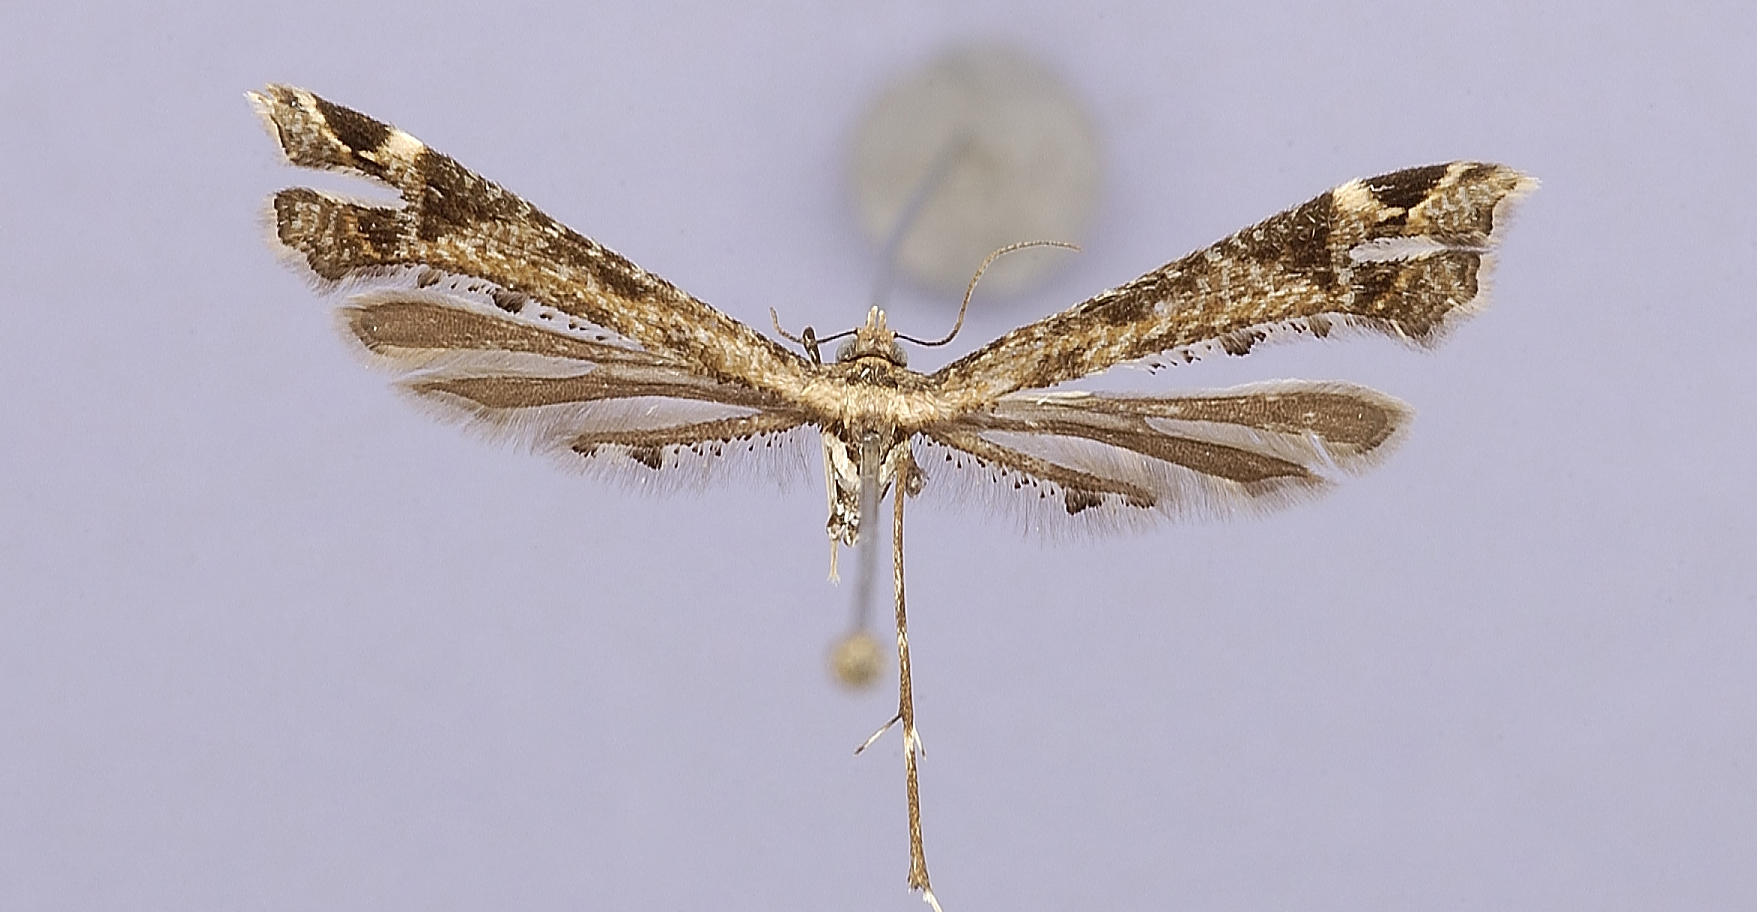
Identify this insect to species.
Postplatyptilia uruguayensis
